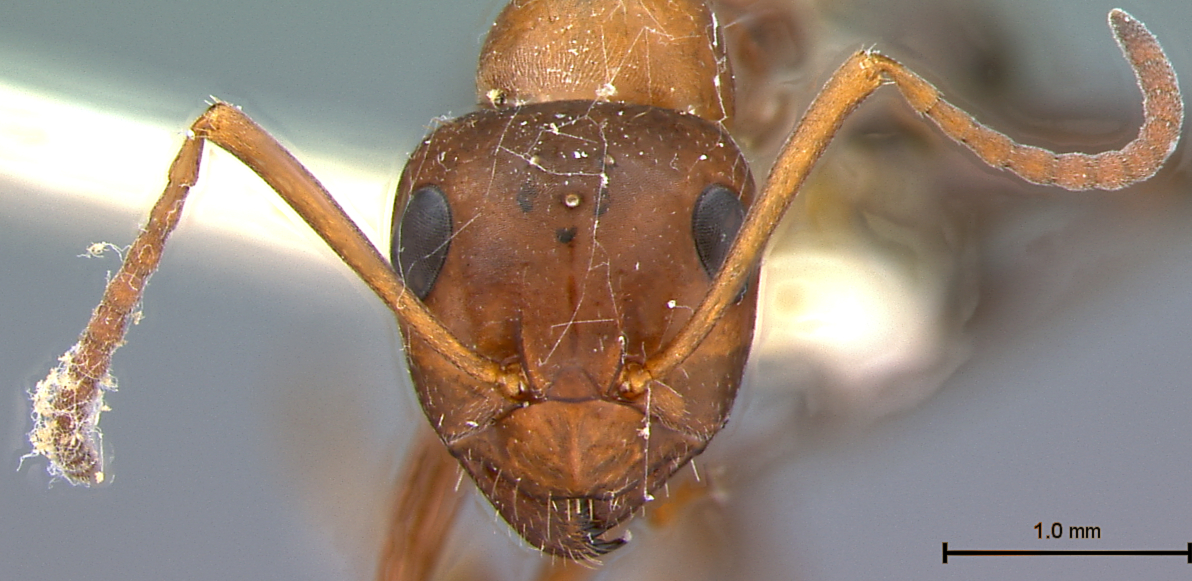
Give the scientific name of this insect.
Formica munda
